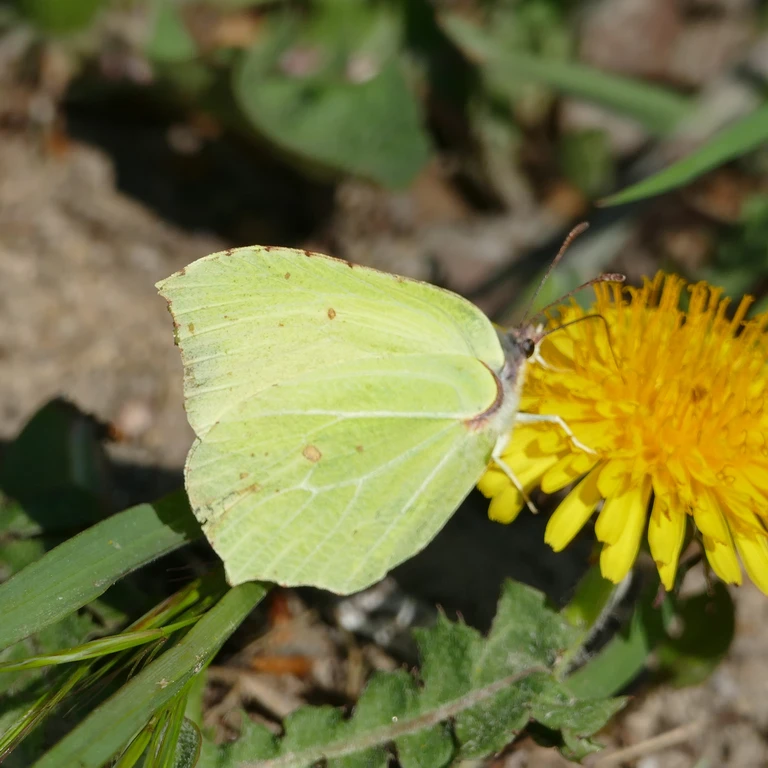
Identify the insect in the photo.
Gonepteryx rhamni
